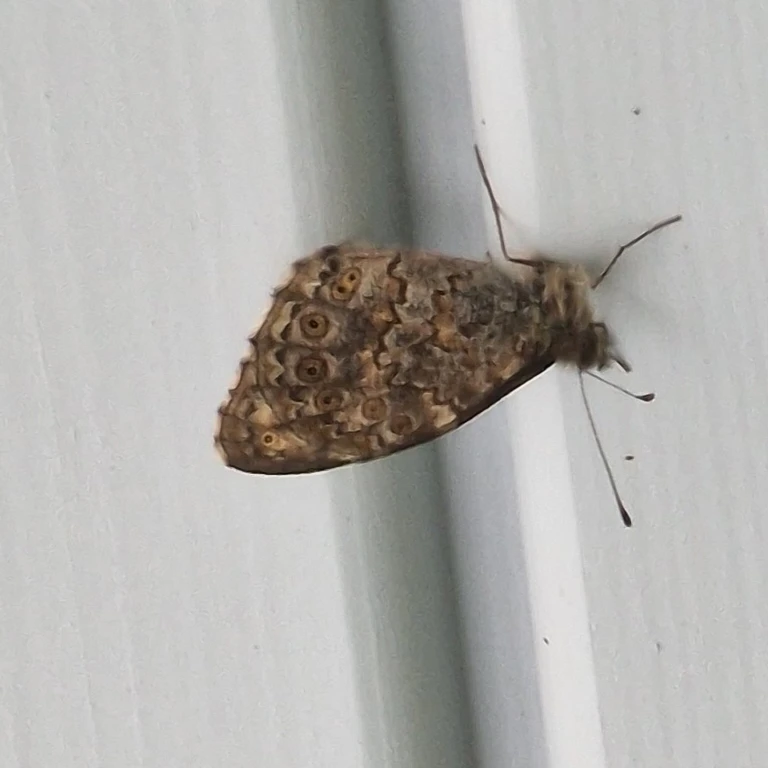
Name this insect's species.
Lasiommata megera (also Pararge megera)
